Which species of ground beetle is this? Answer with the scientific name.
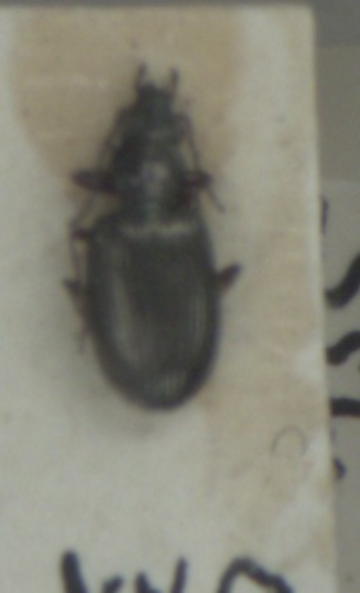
Bembidion punctulatum
